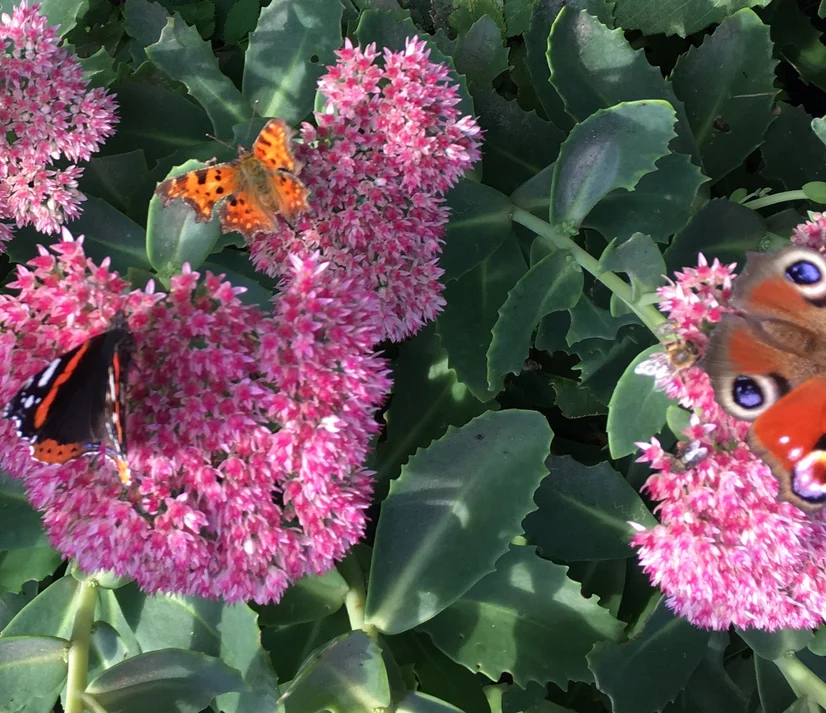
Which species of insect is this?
Polygonia c-album
